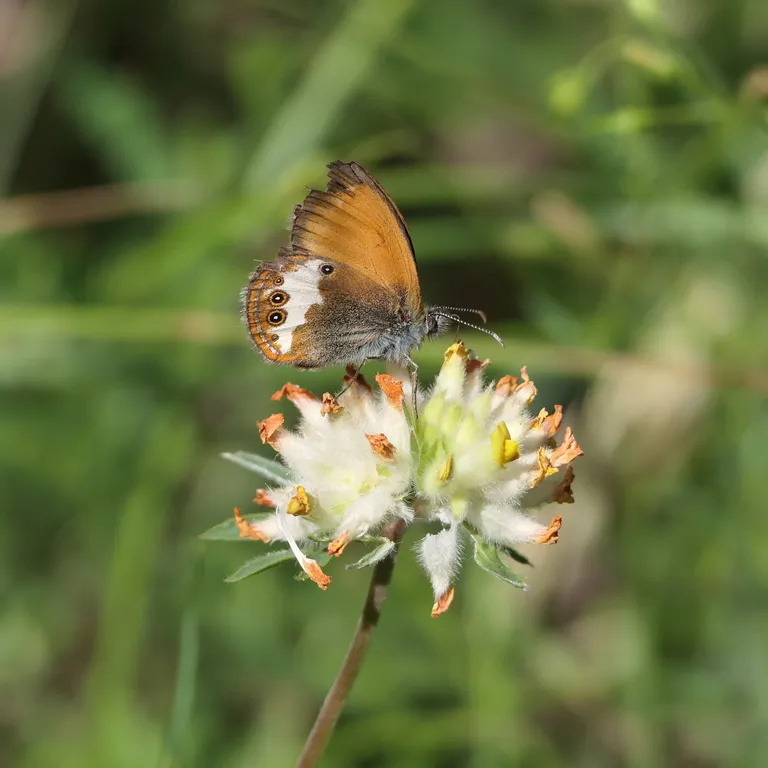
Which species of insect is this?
Coenonympha arcania
